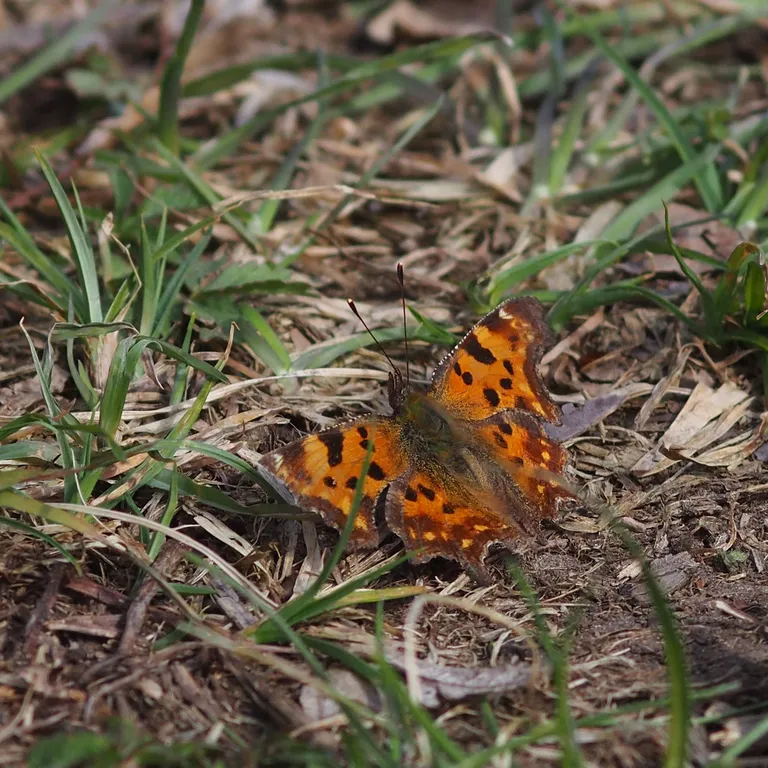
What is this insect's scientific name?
Polygonia c-album
